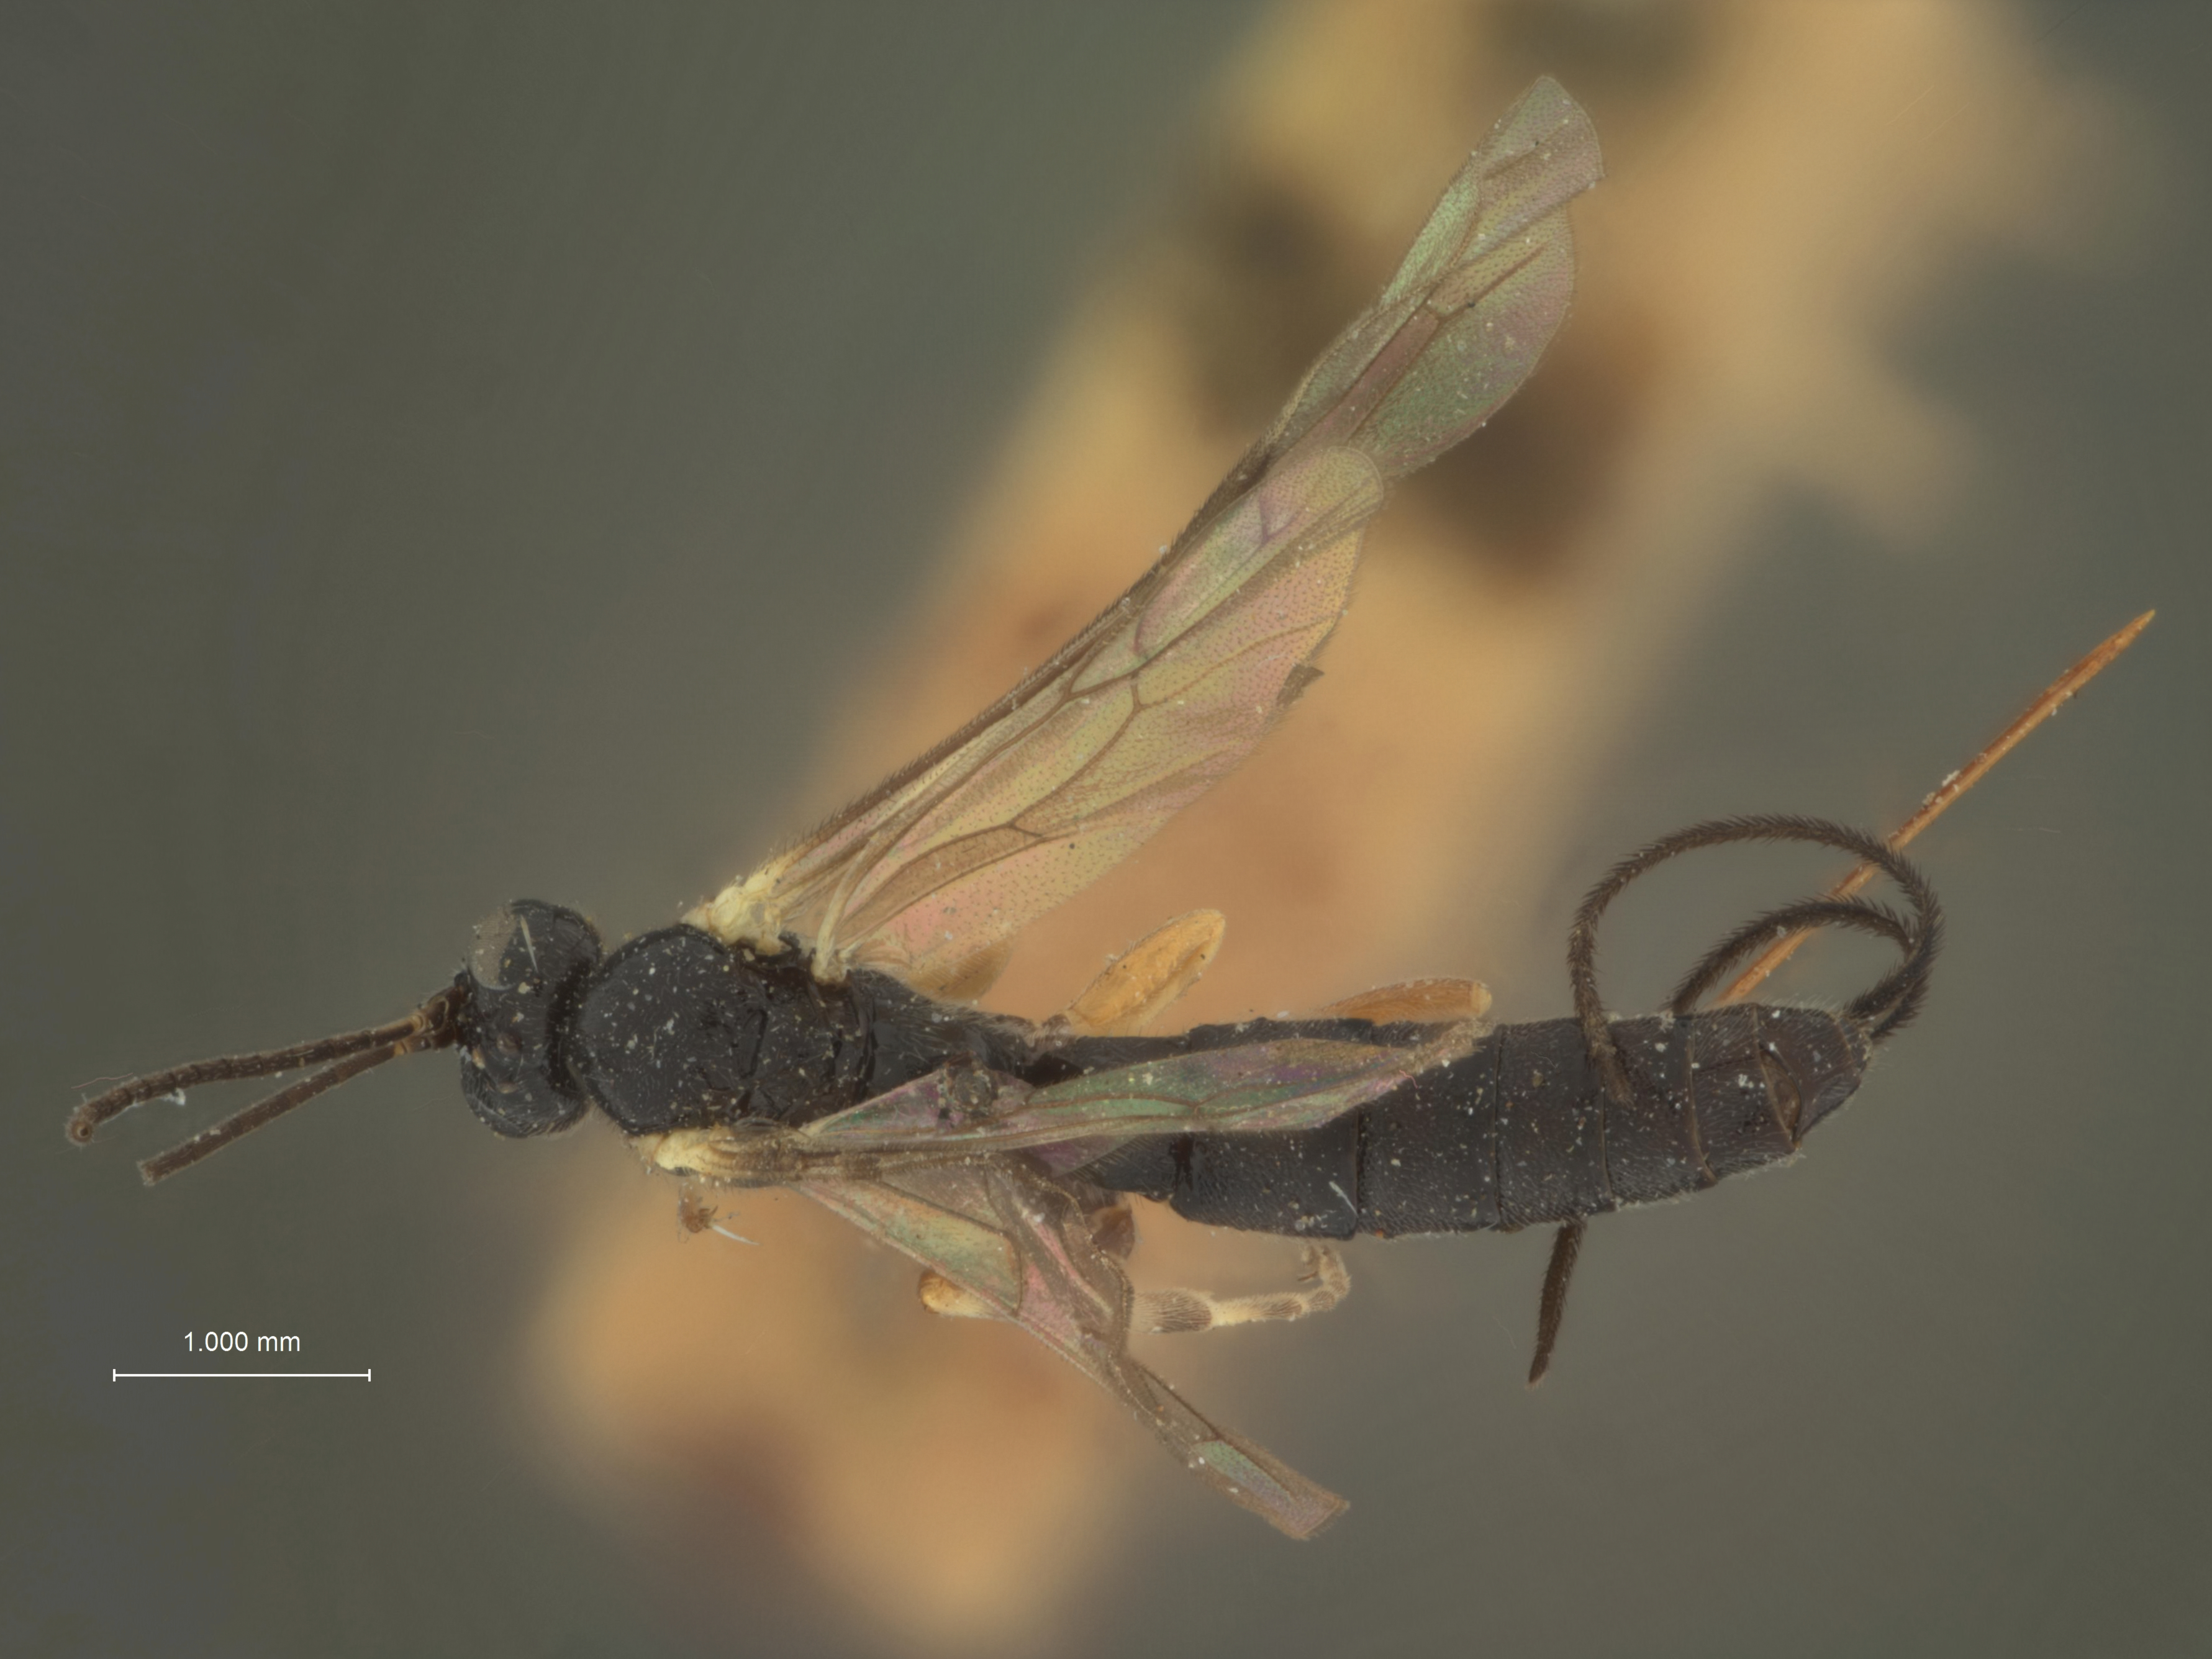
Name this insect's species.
Epiurus atrocoxalis
